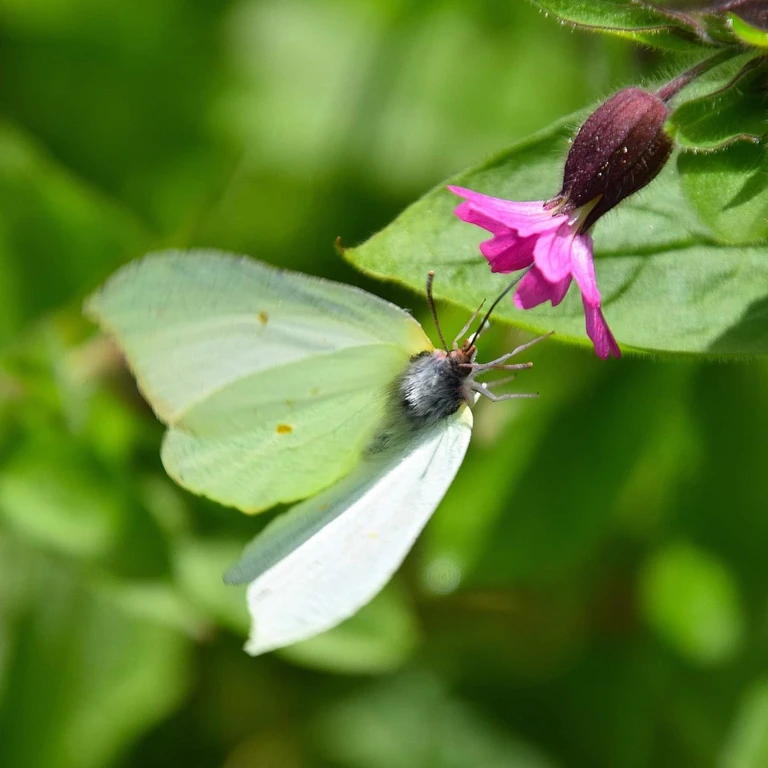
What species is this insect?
Gonepteryx rhamni
